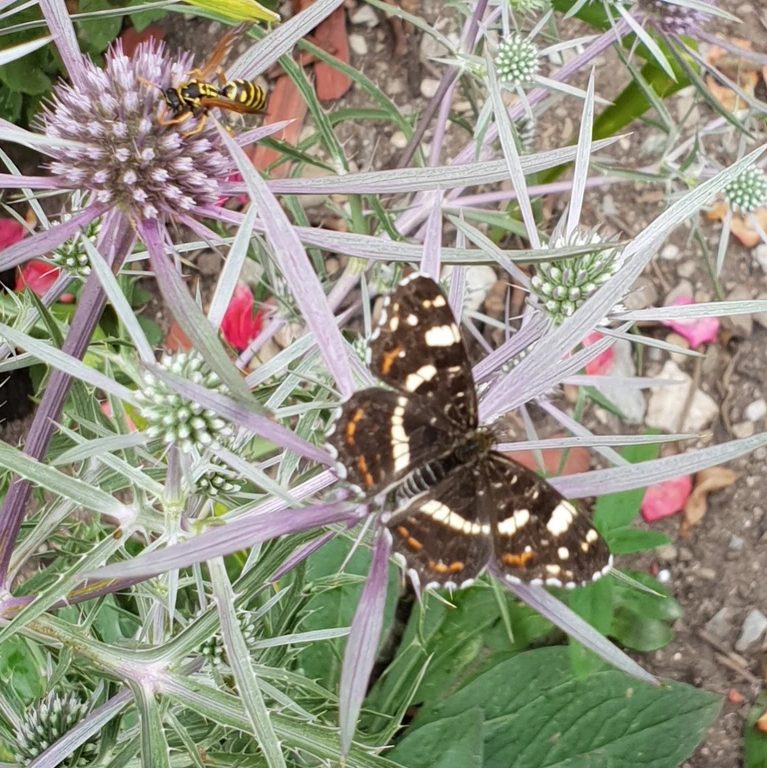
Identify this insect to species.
Araschnia levana
